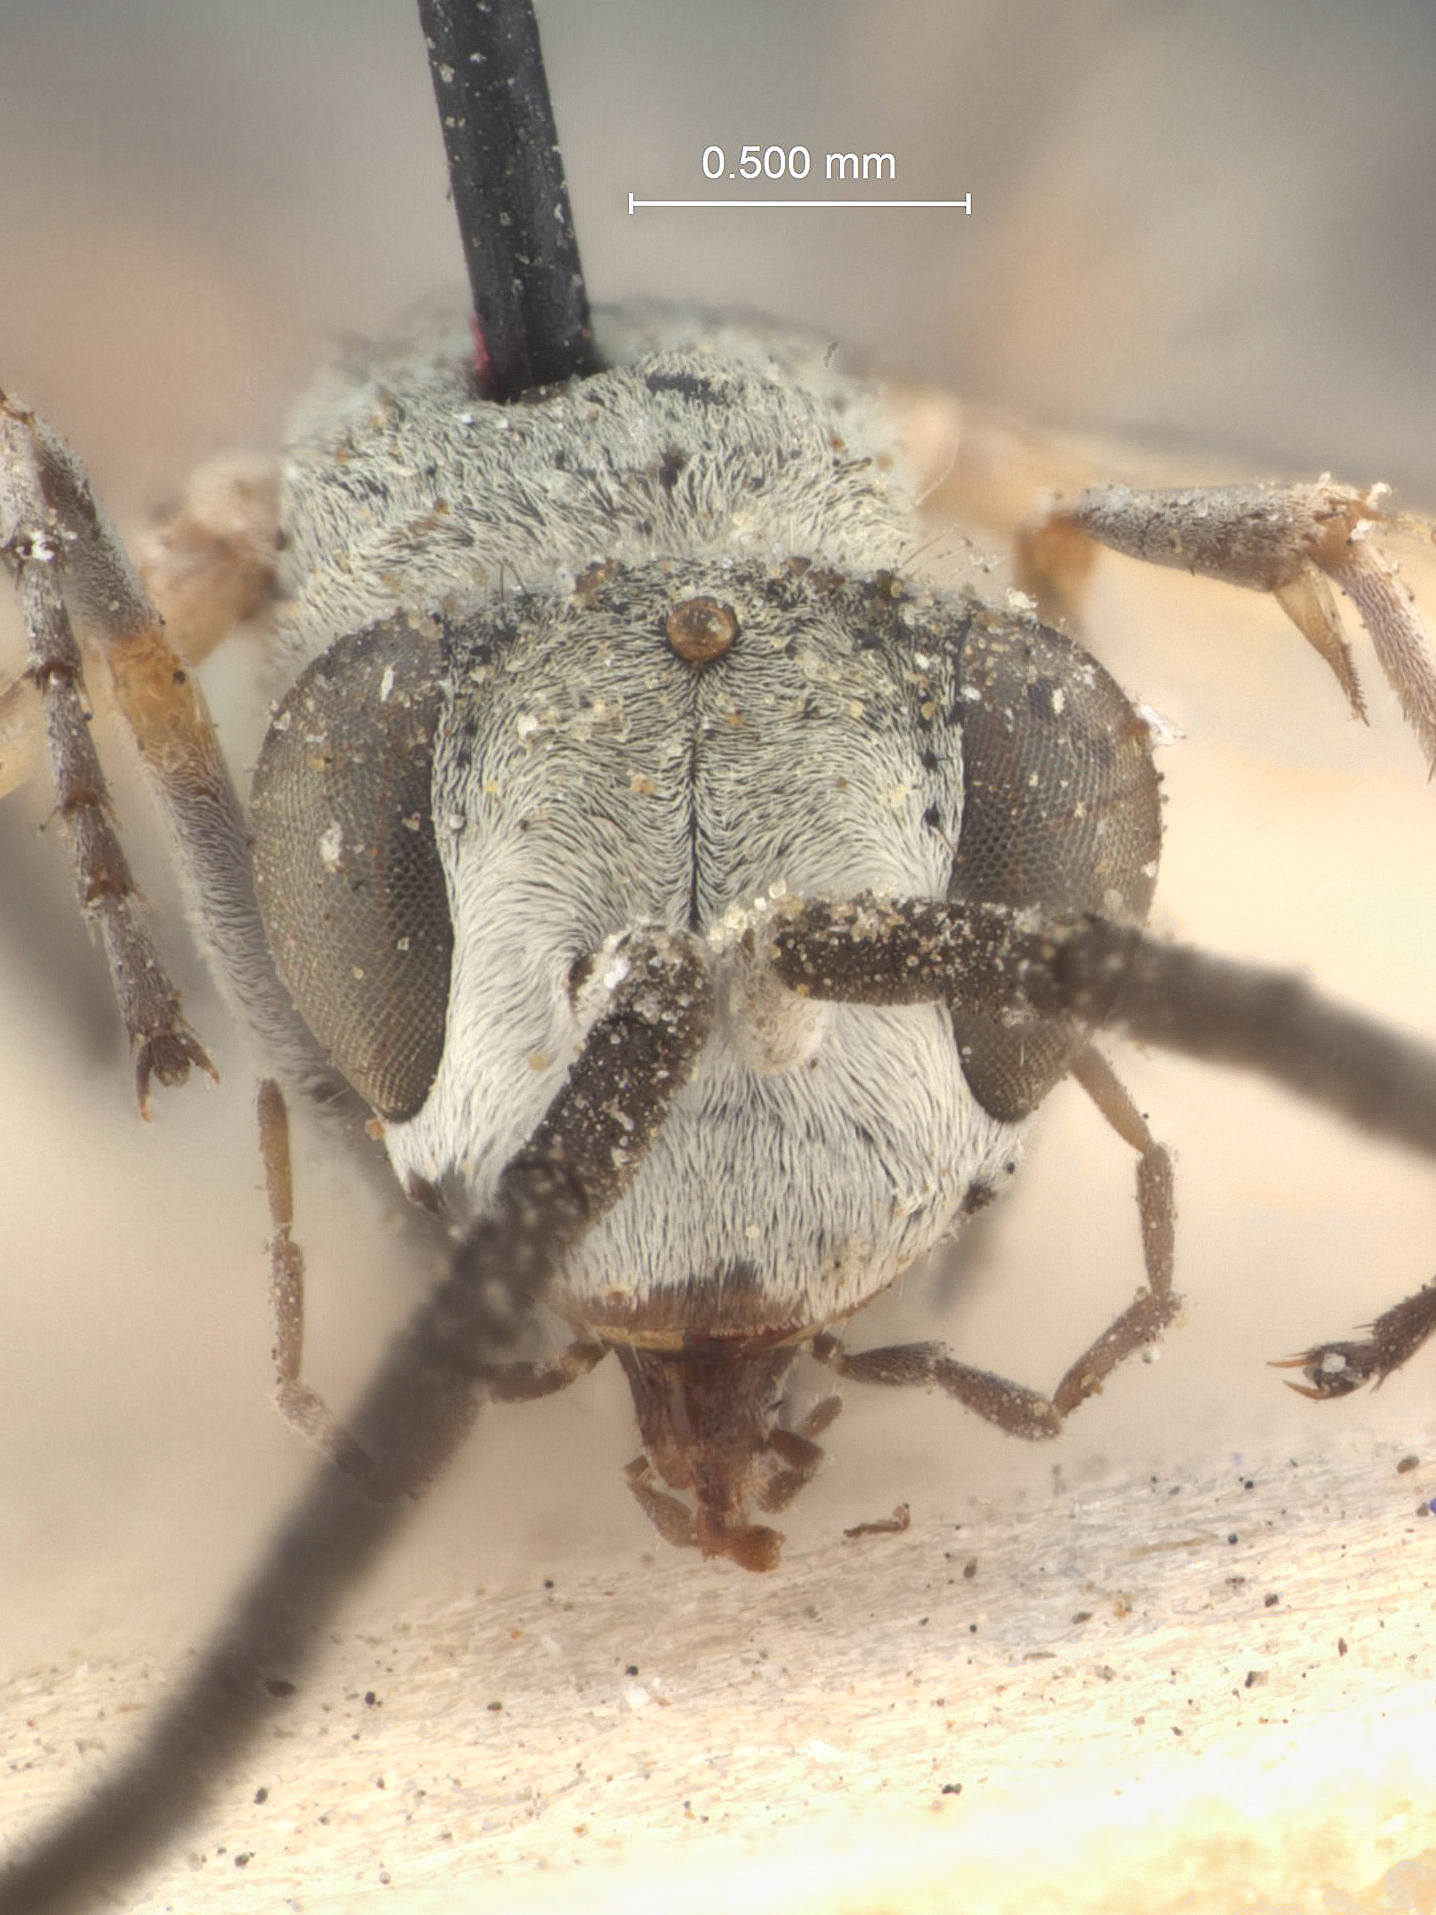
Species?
Xenaporus tenellus
